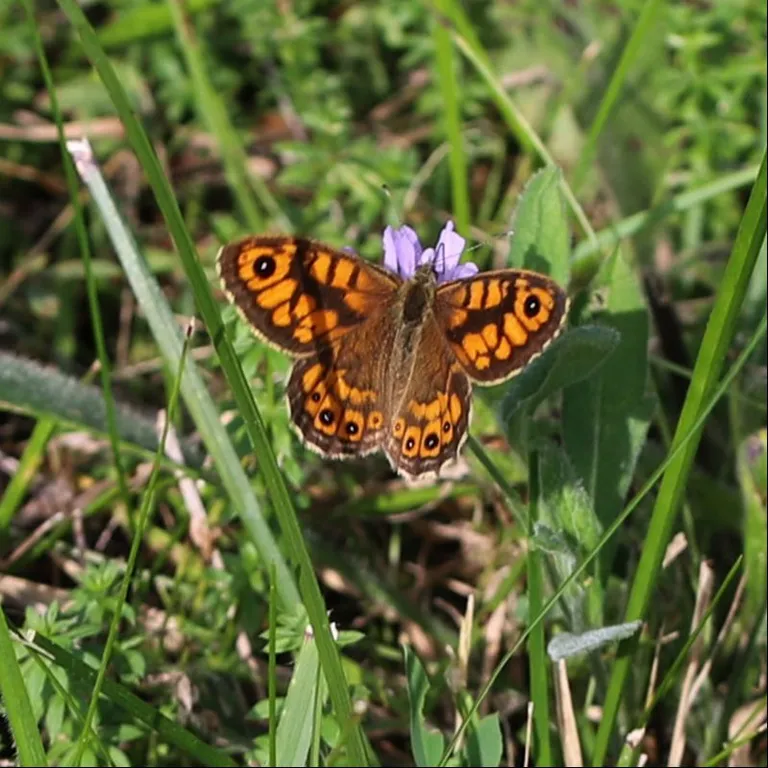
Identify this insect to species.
Lasiommata megera (also Pararge megera)
